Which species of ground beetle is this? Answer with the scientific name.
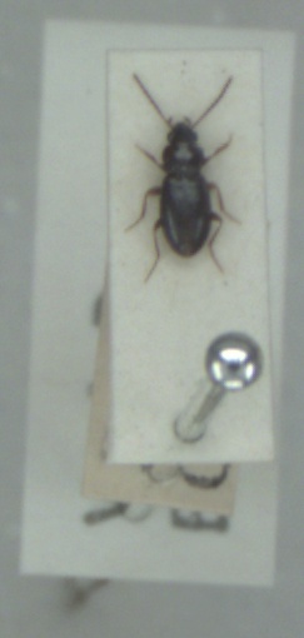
Bembidion obtusum
